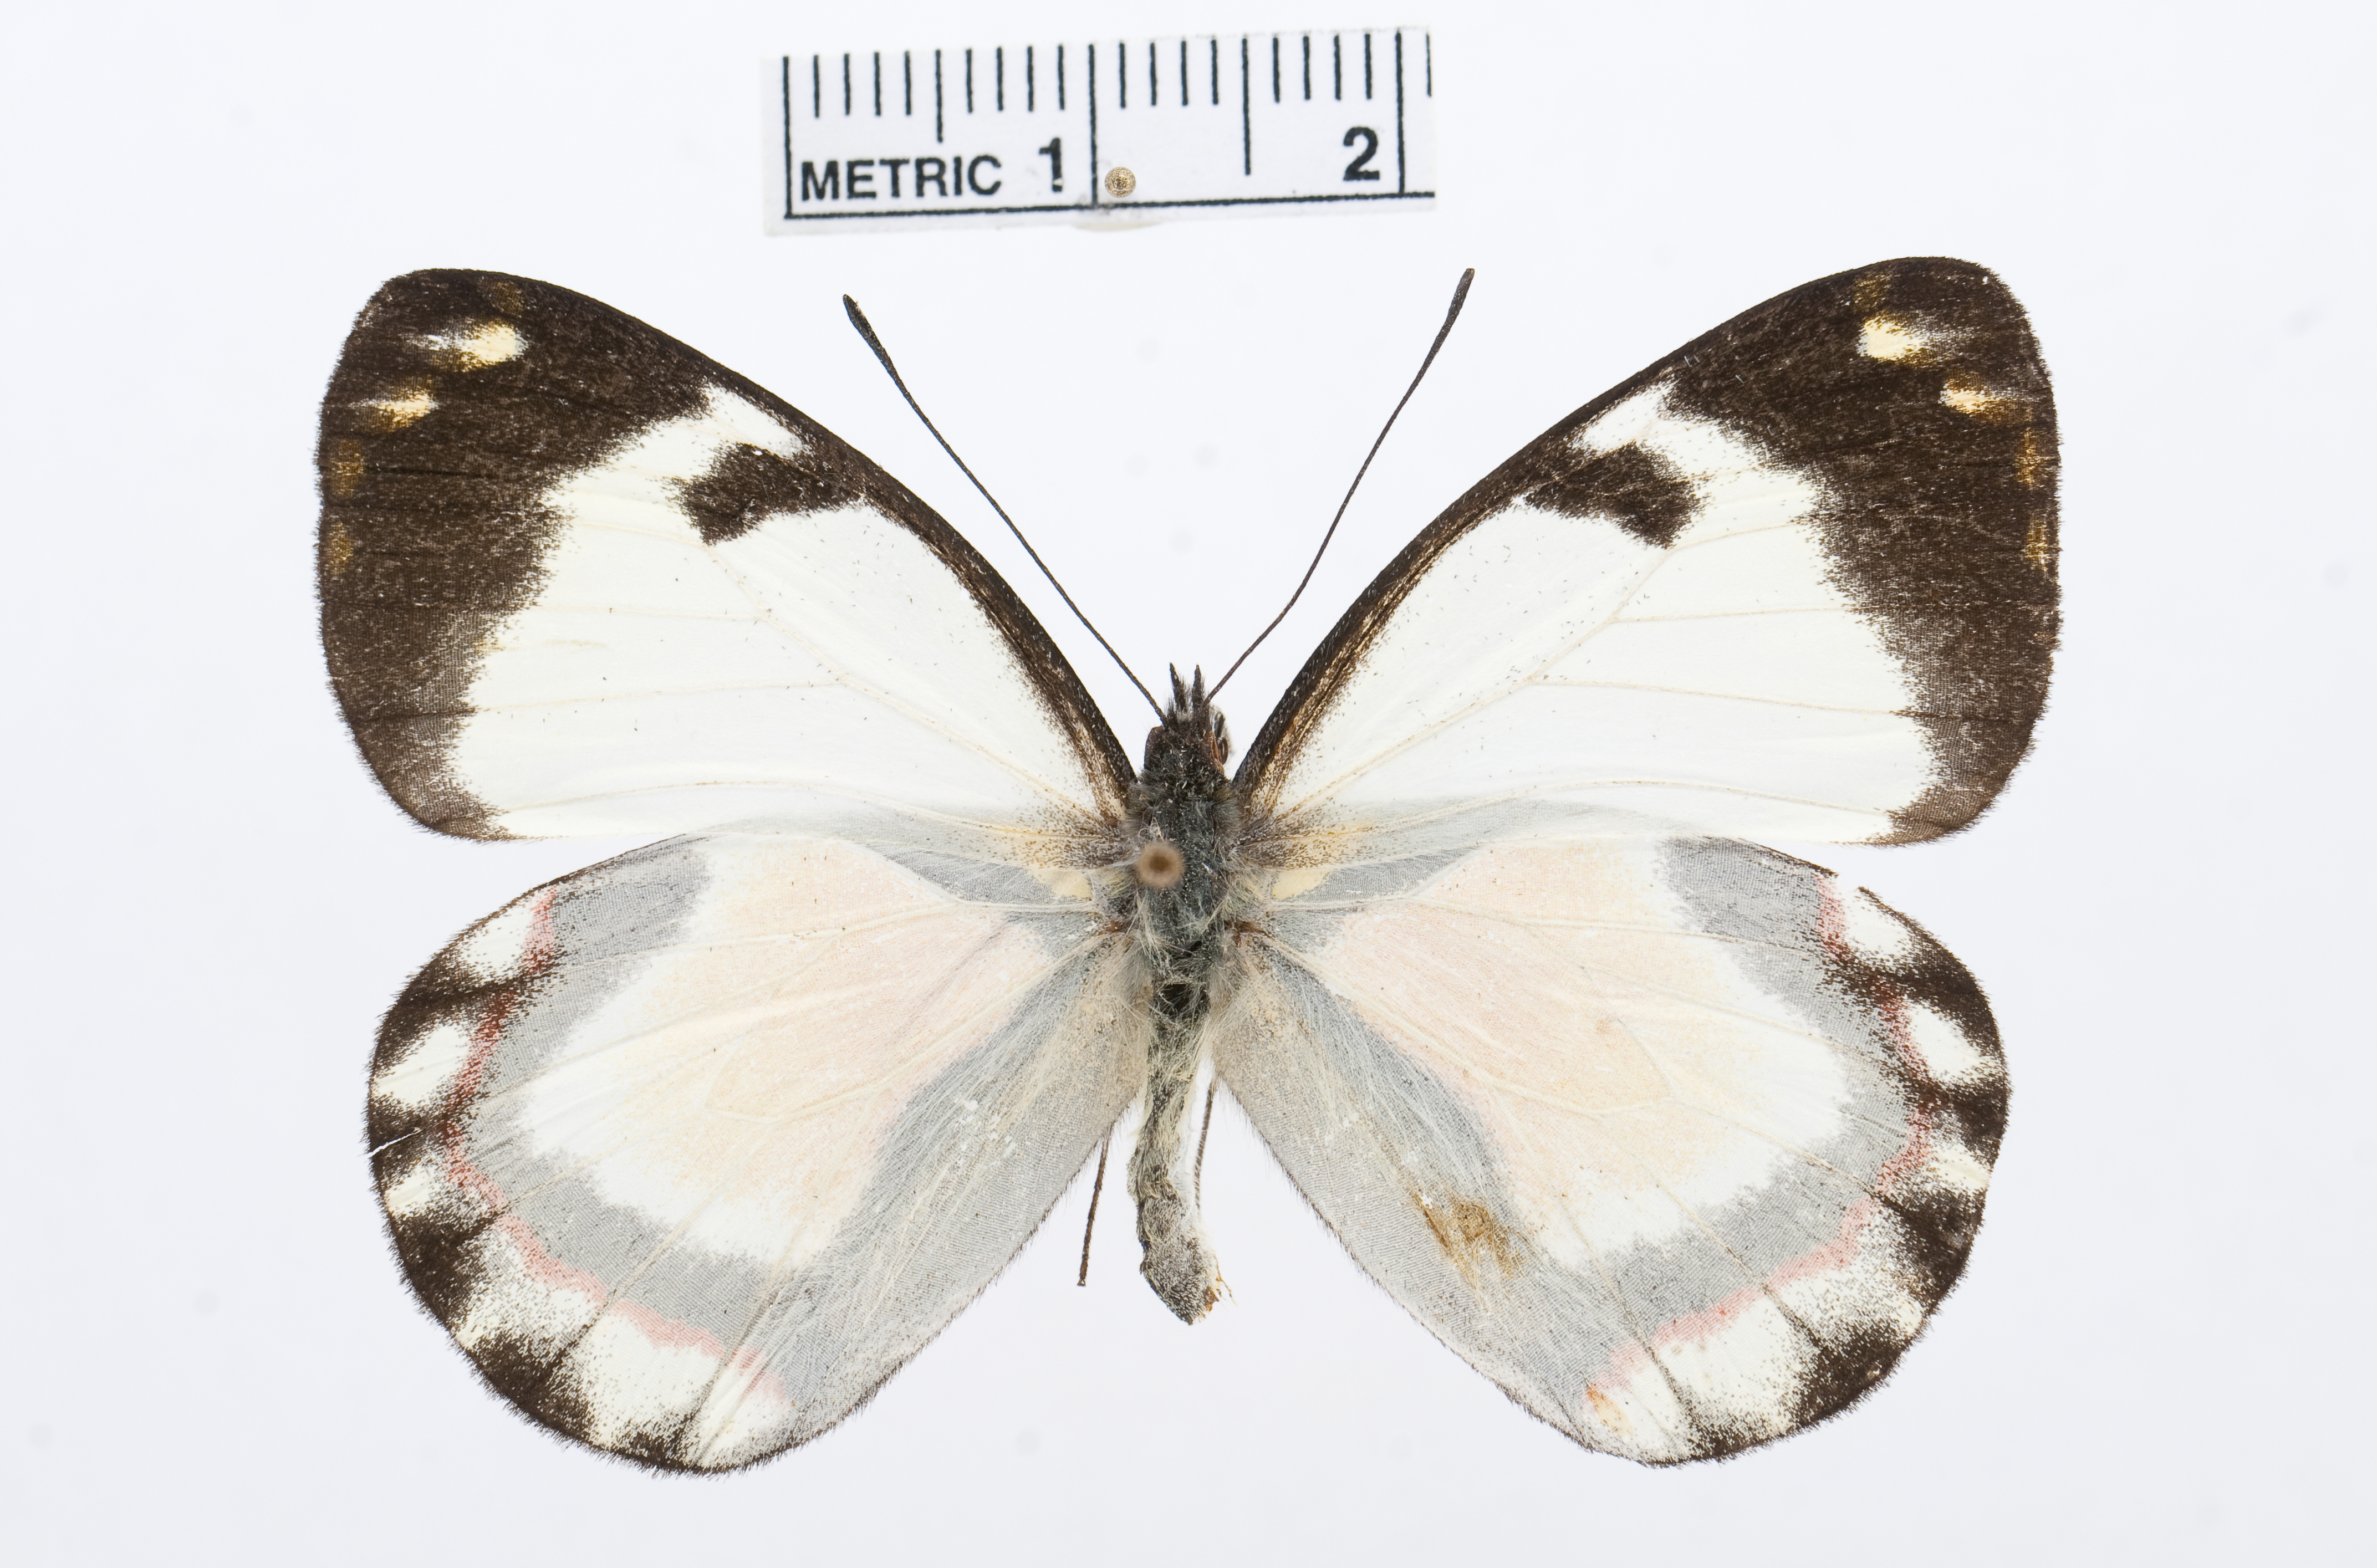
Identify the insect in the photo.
Delias iltis
